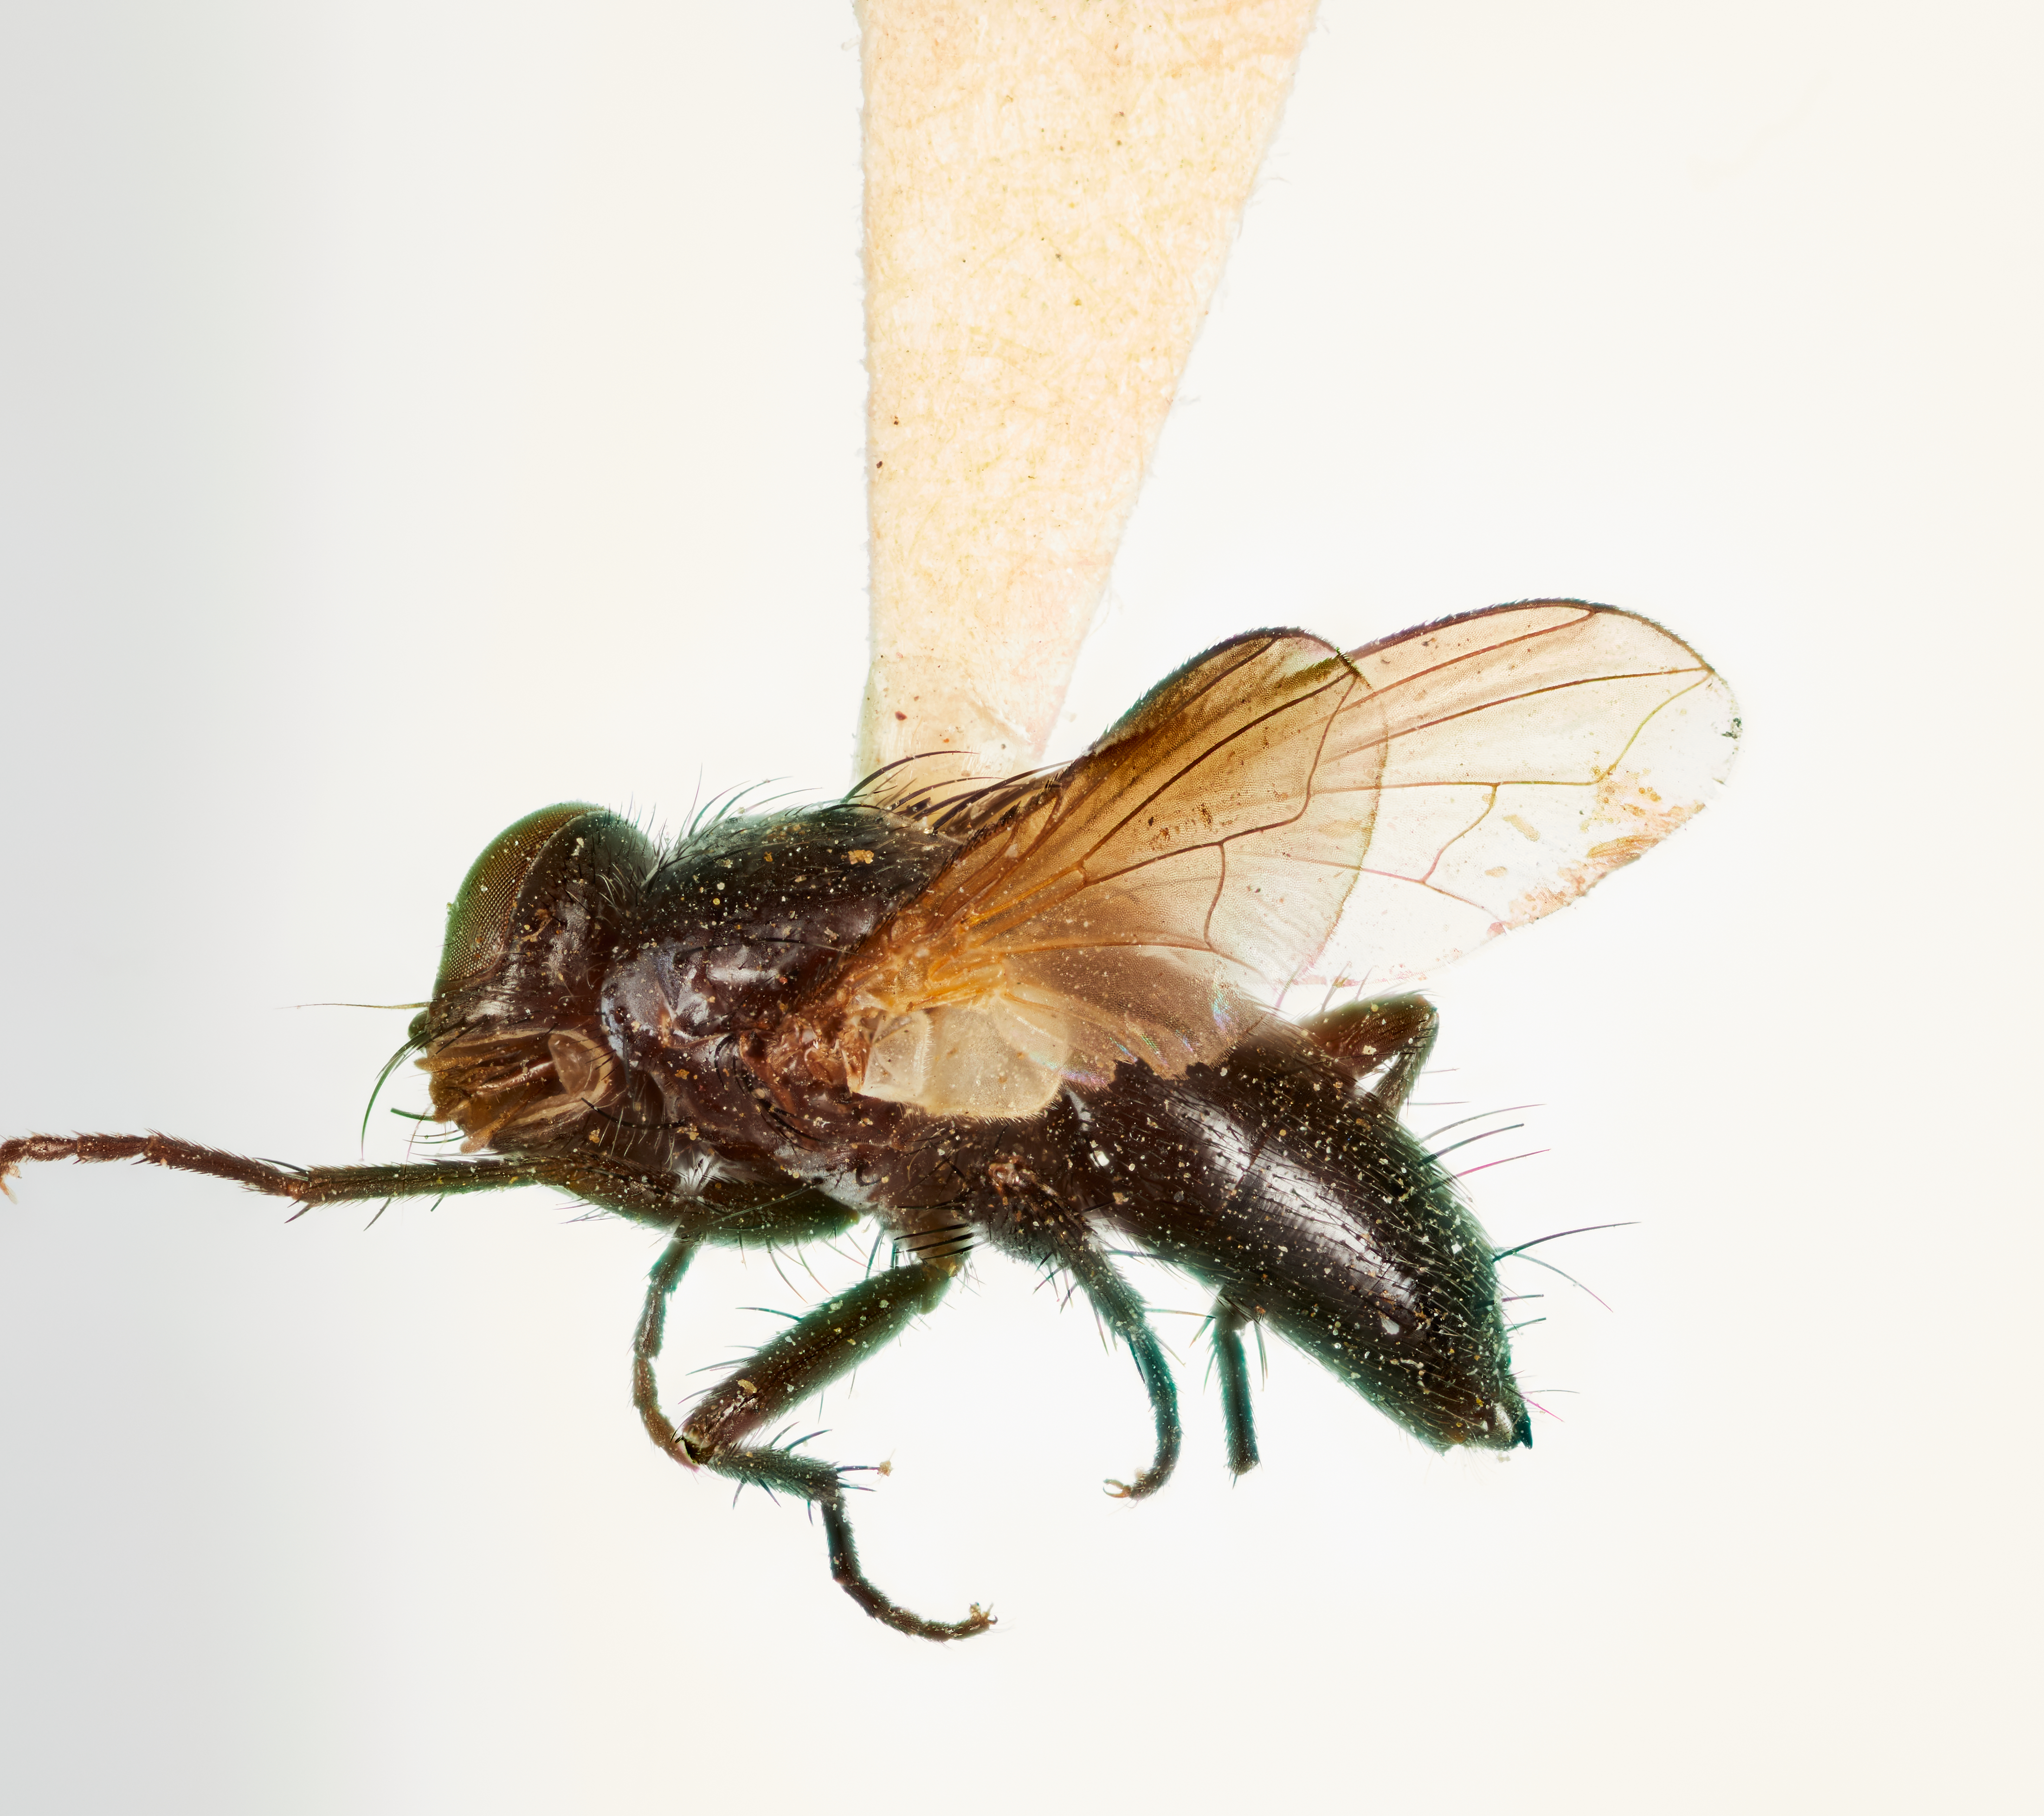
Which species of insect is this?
Dionaea nitoris
